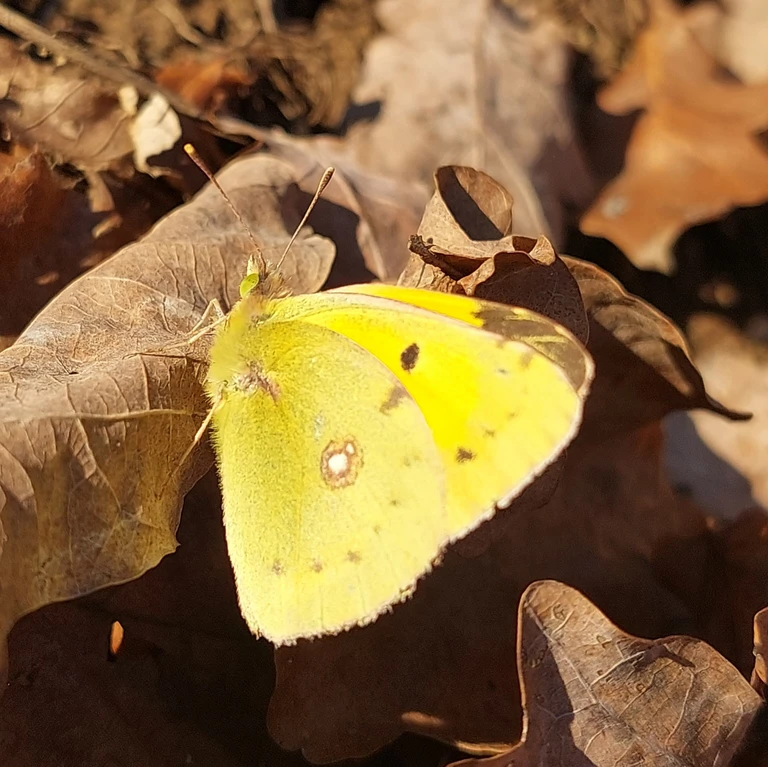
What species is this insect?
Colias croceus
